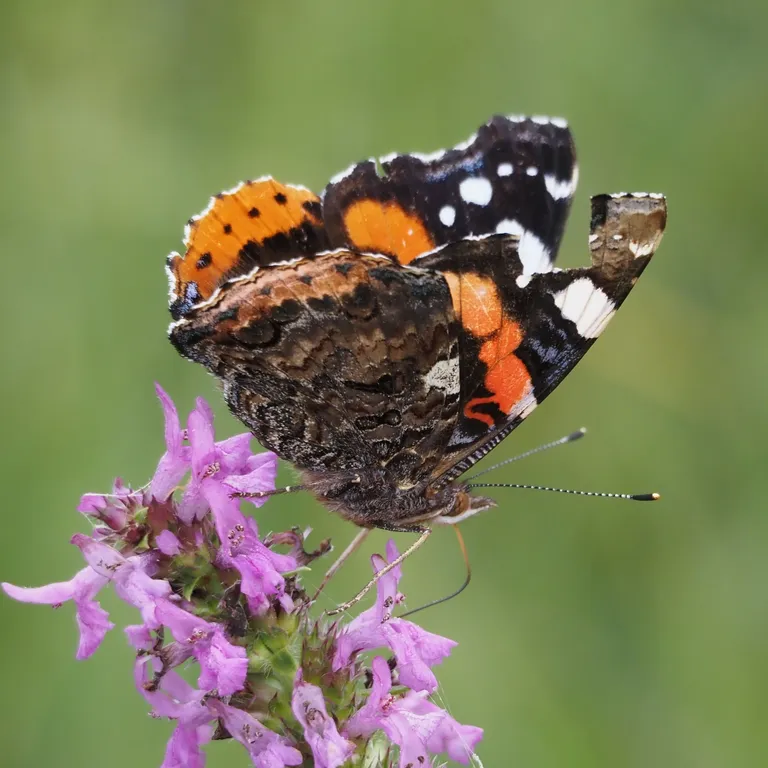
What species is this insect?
Vanessa atalanta
